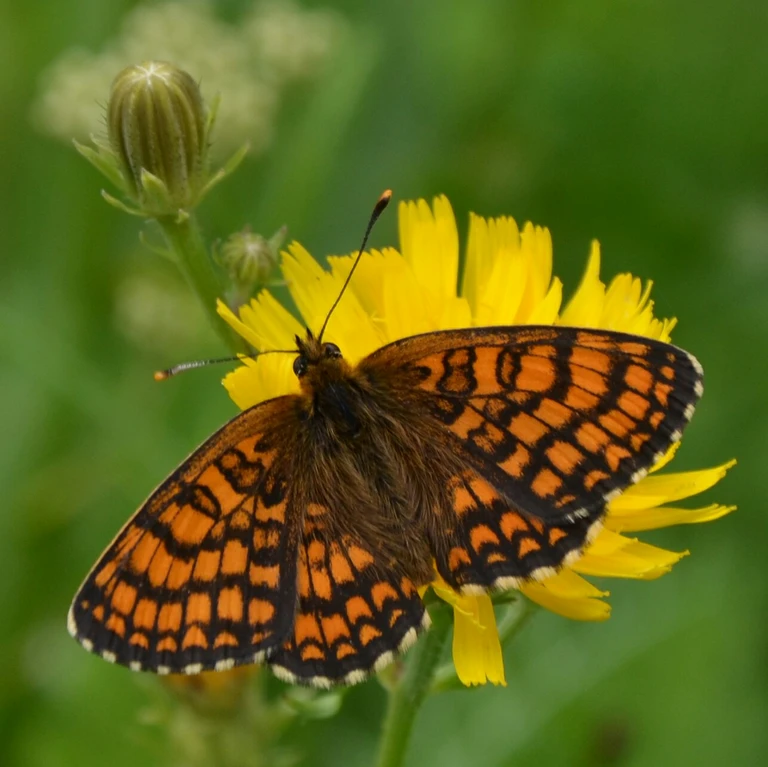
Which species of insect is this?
Melitaea athalia
